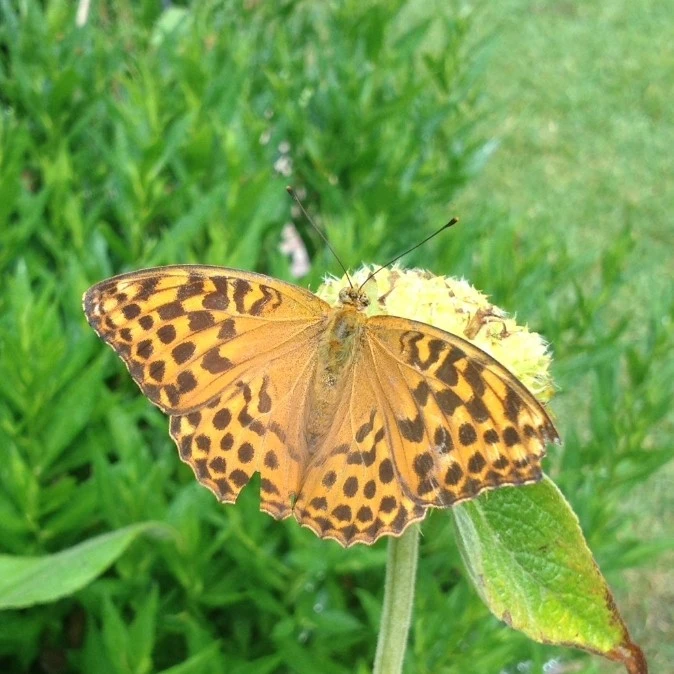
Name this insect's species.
Argynnis paphia
